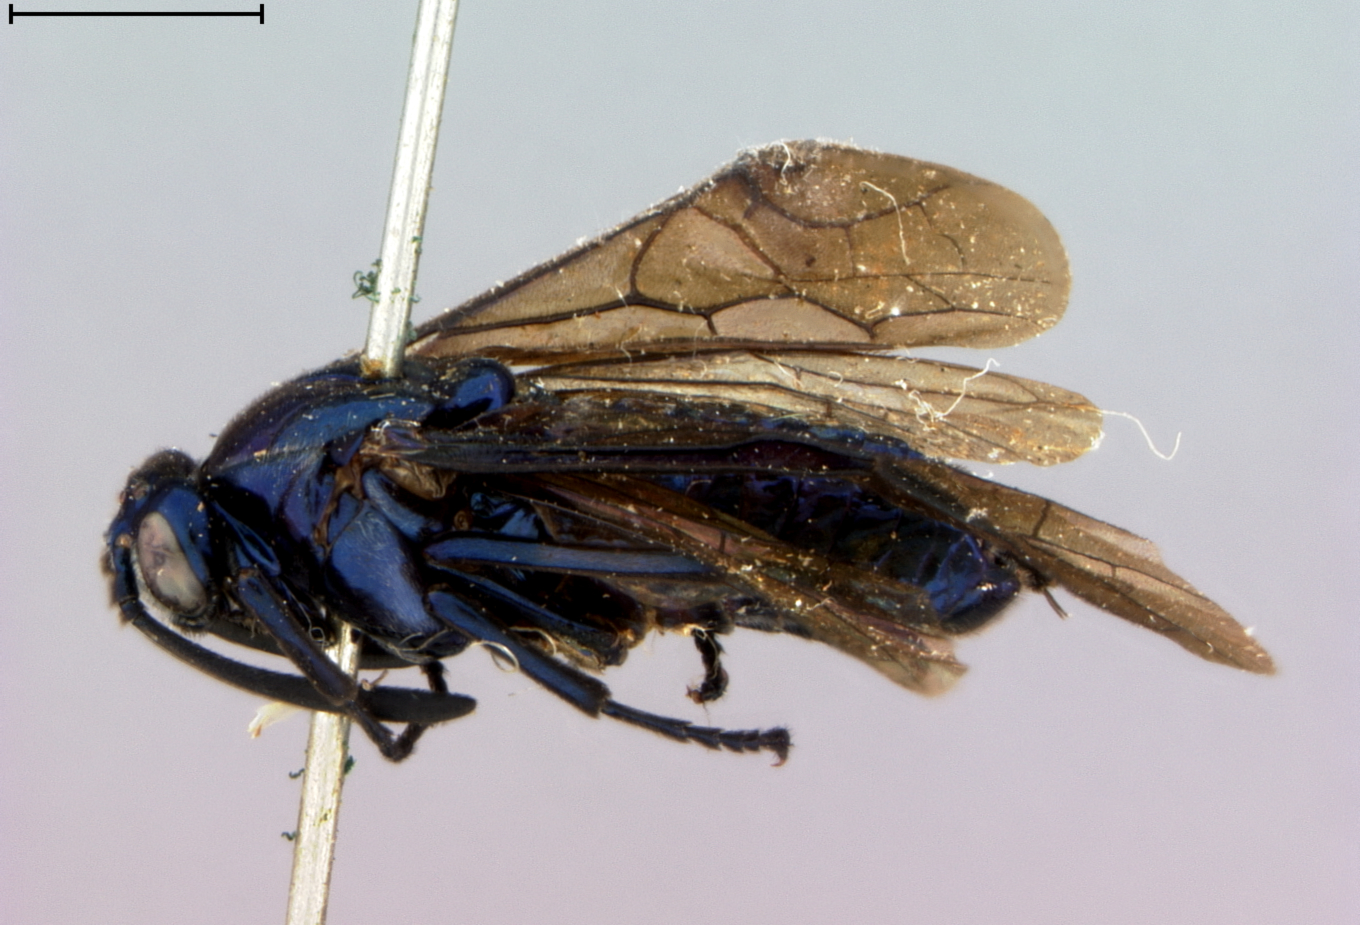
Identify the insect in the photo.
Cibdela melanoptera
